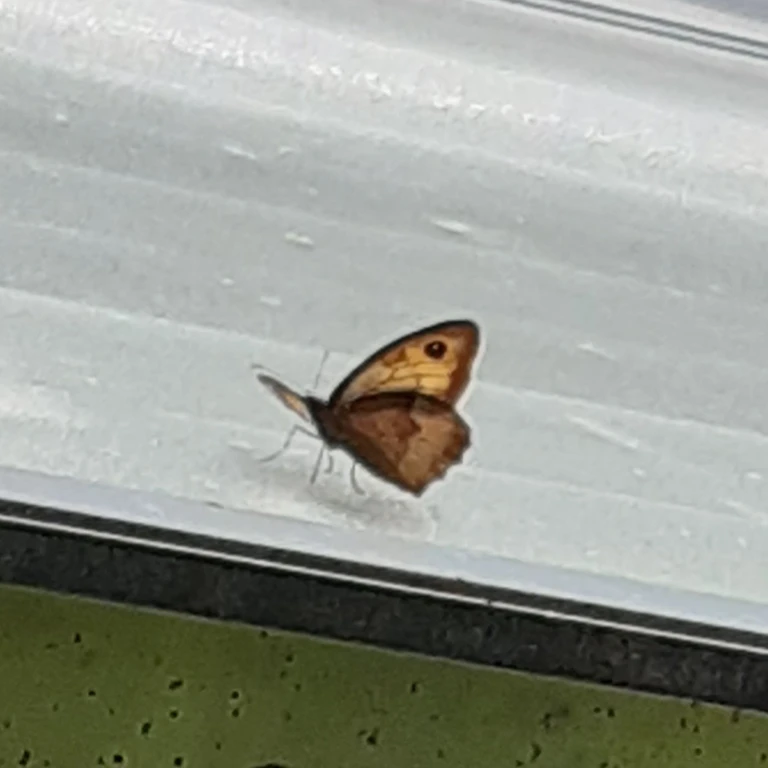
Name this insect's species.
Maniola jurtina
